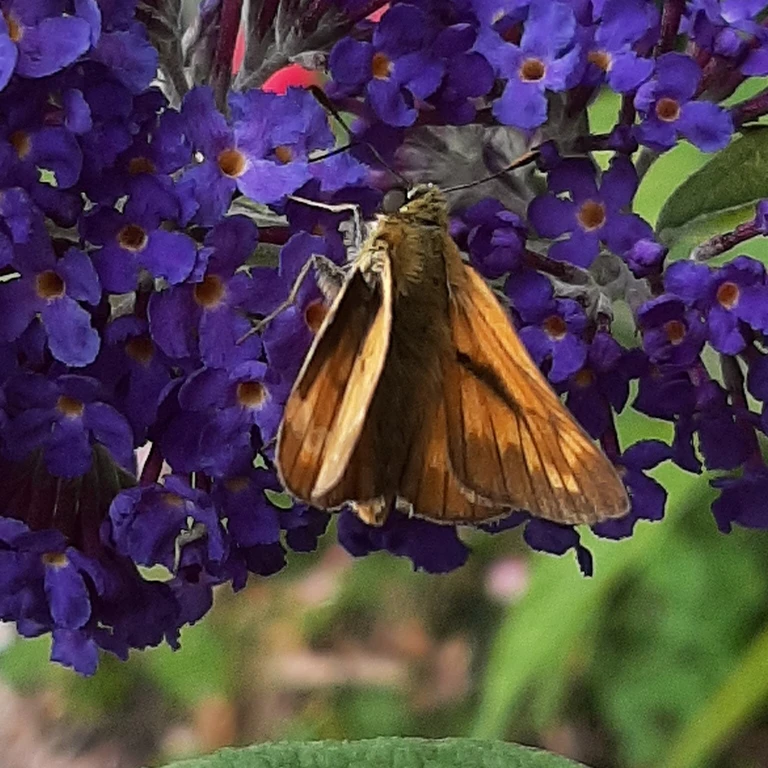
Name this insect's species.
Ochlodes sylvanus (also Ochlodes venata)
